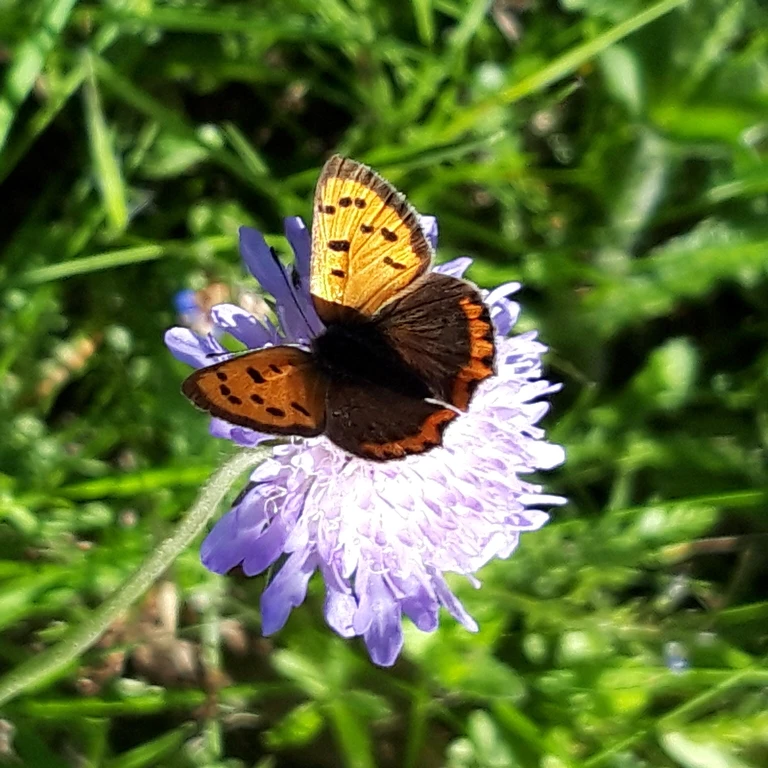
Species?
Lycaena phlaeas
